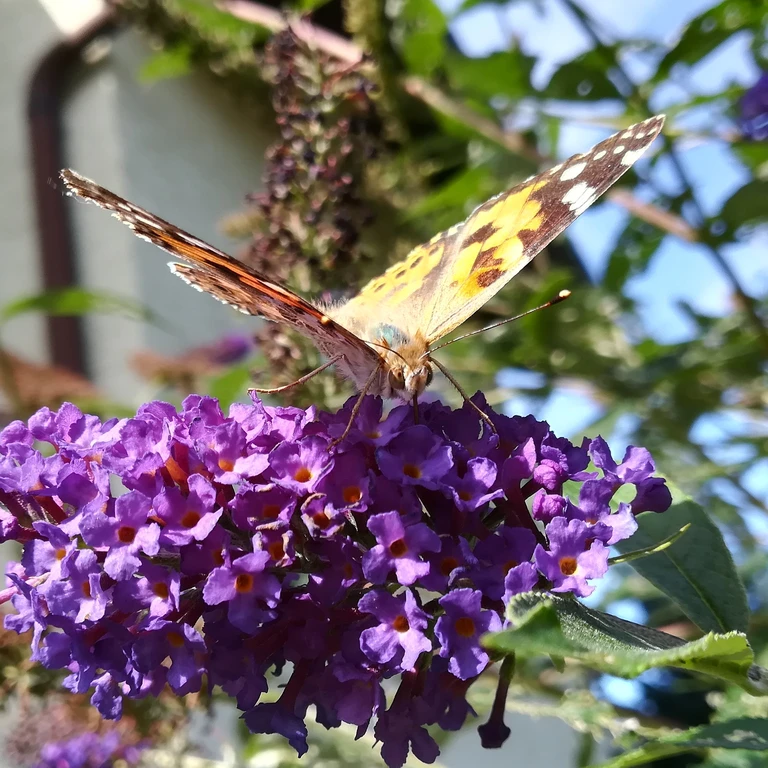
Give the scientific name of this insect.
Vanessa cardui
